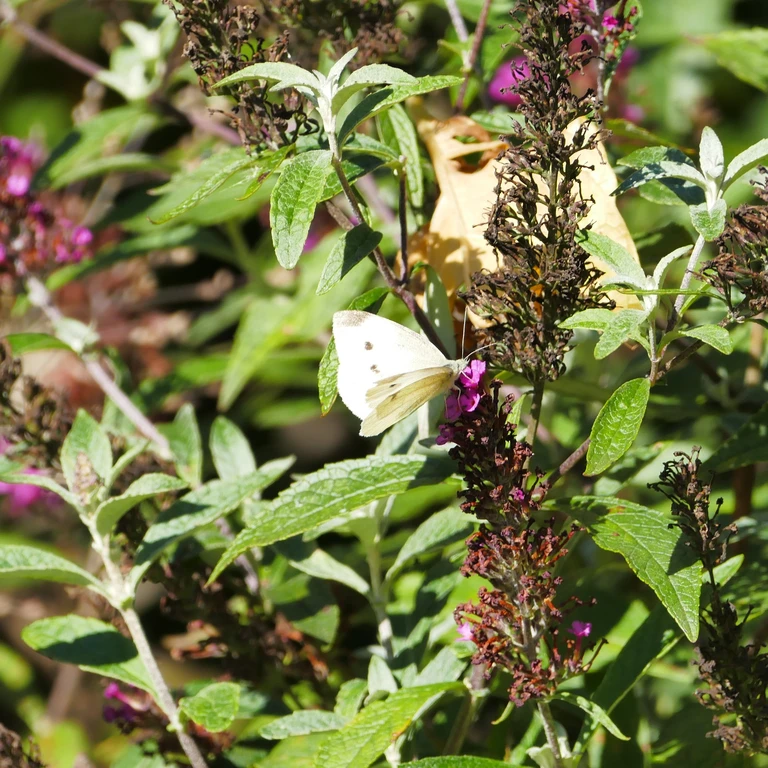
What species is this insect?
Pieris rapae
